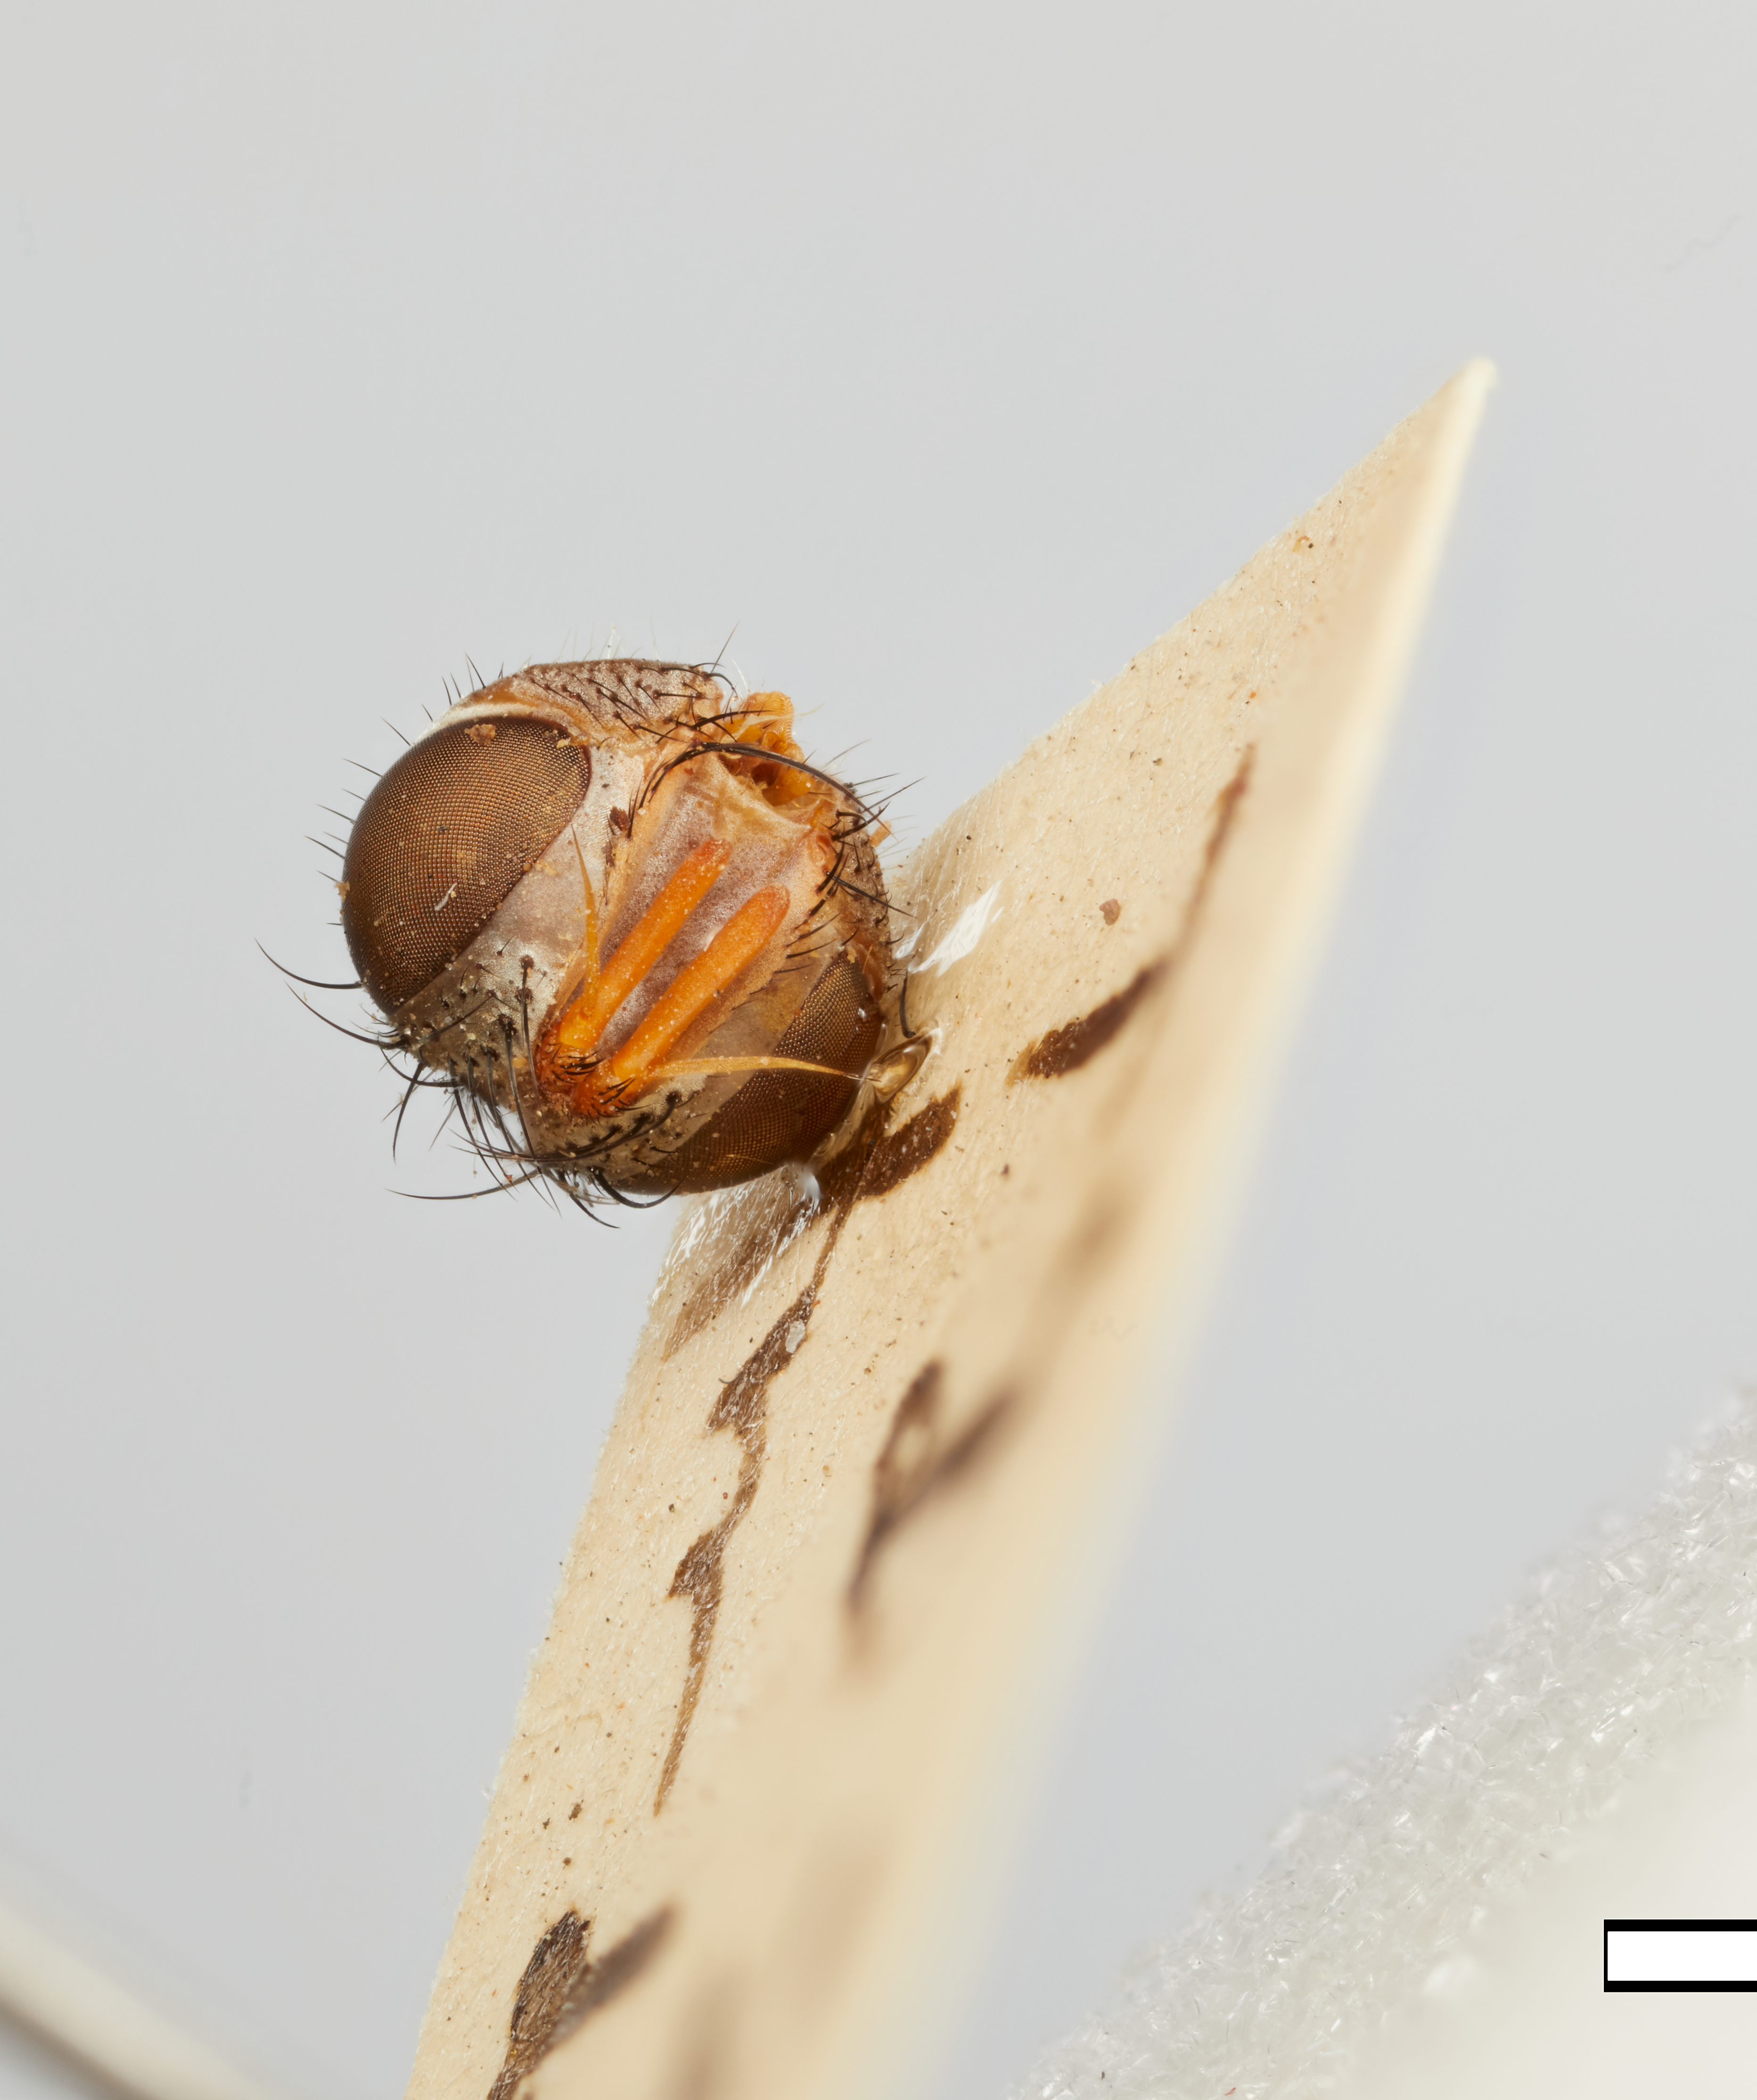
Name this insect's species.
Phasmophaga antennalis
